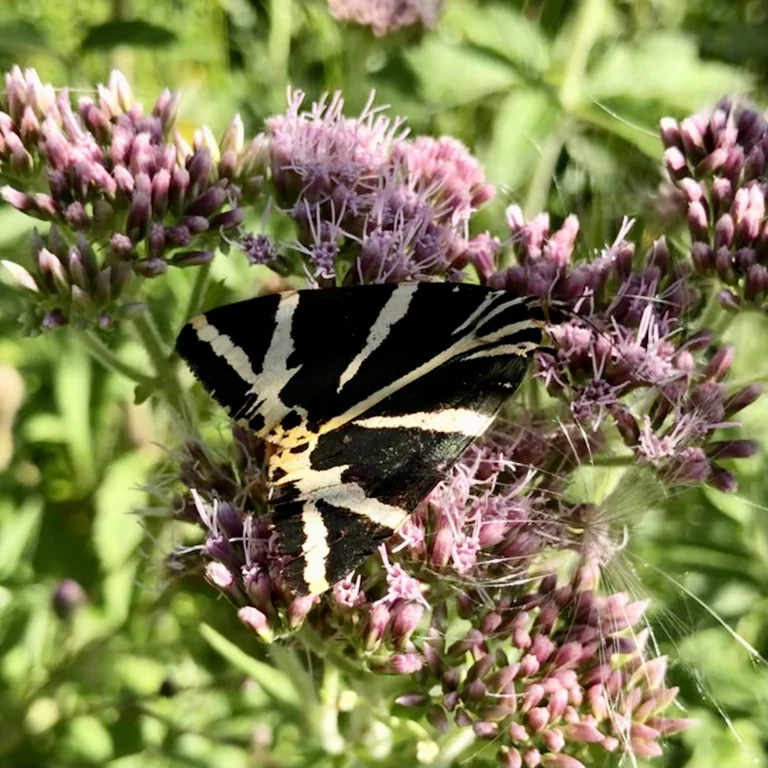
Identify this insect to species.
Euplagia quadripunctaria
